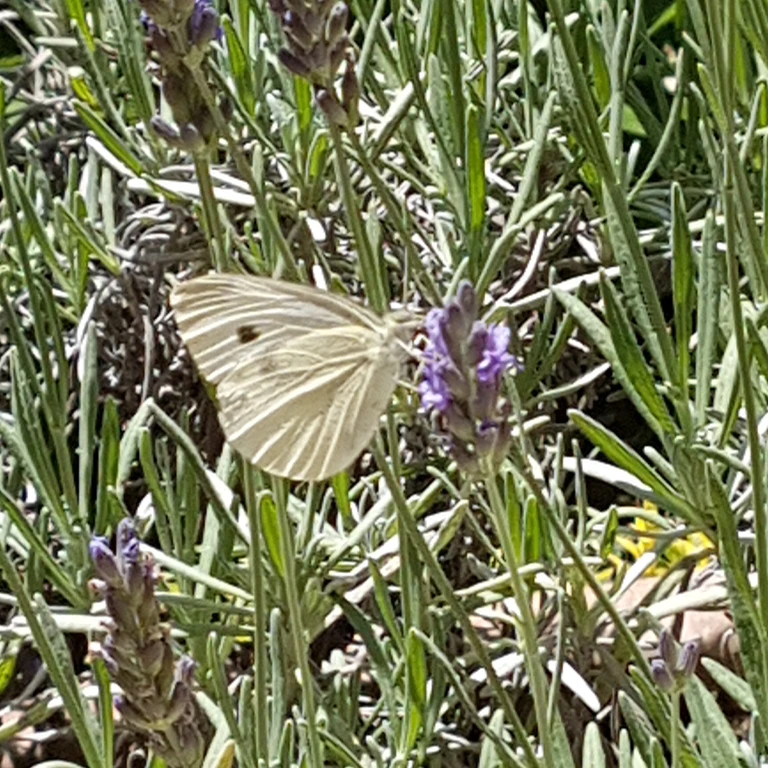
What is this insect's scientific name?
Pieris rapae
